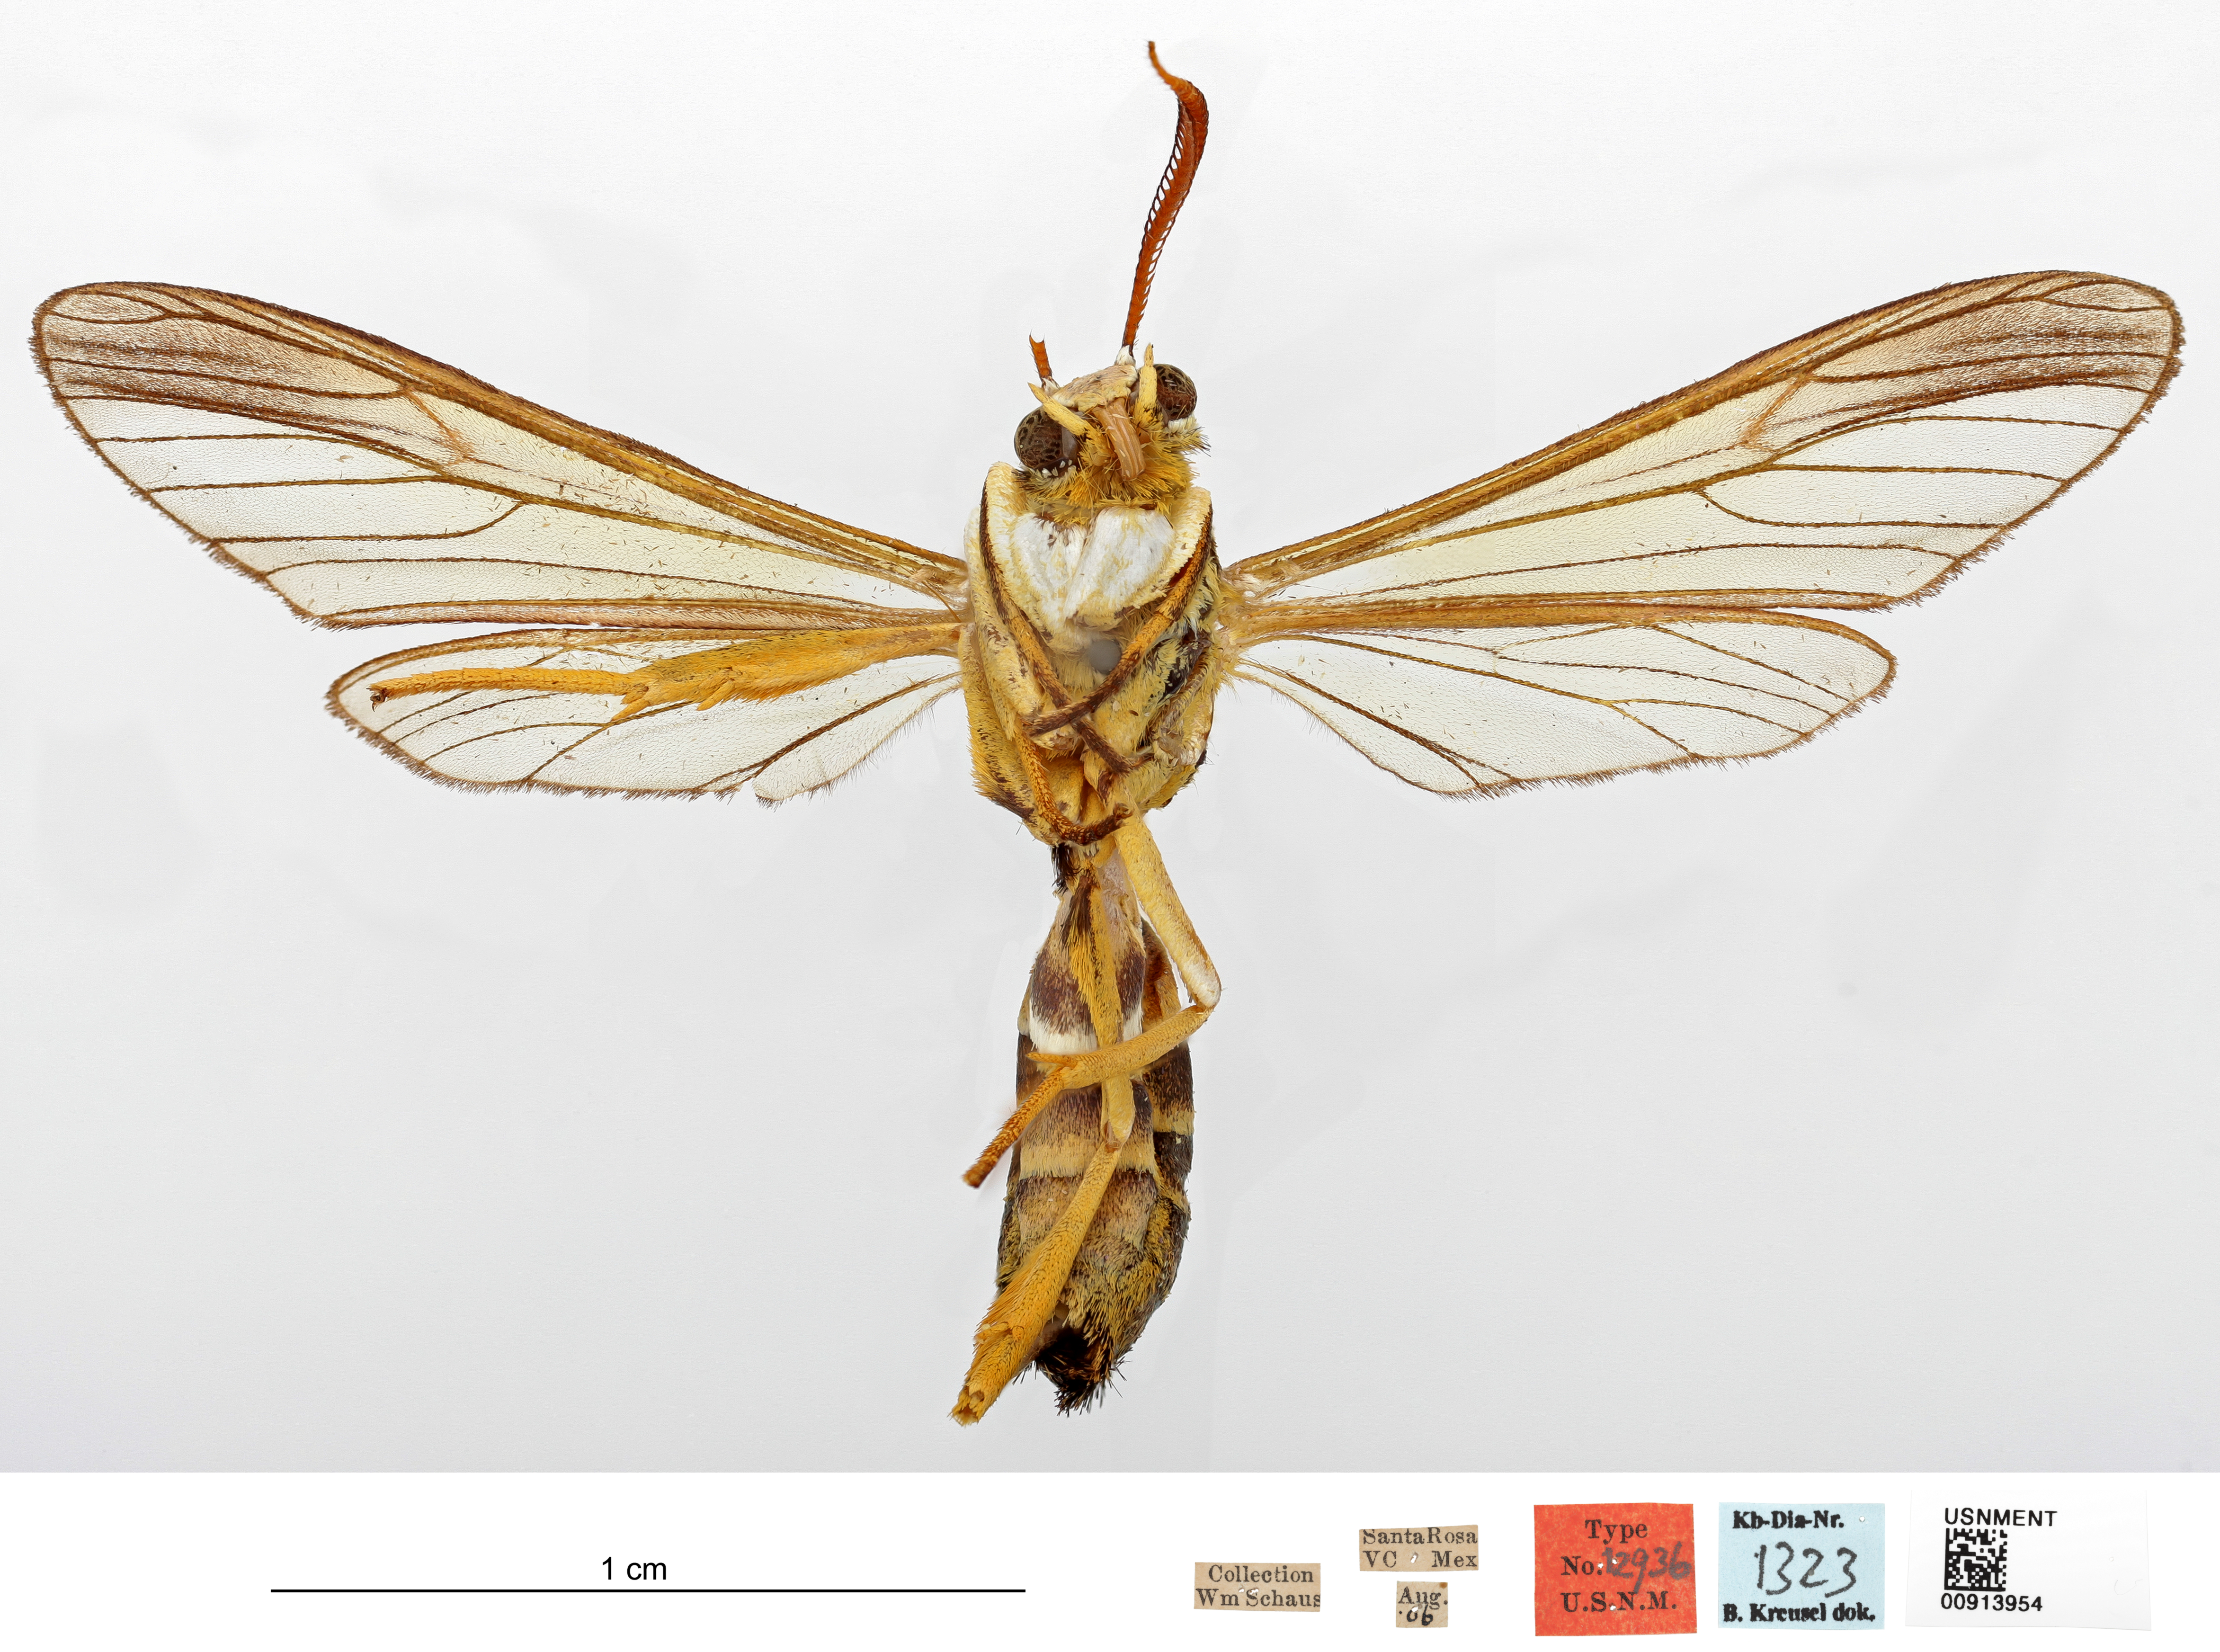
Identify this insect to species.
Pseudosphex melanogen
